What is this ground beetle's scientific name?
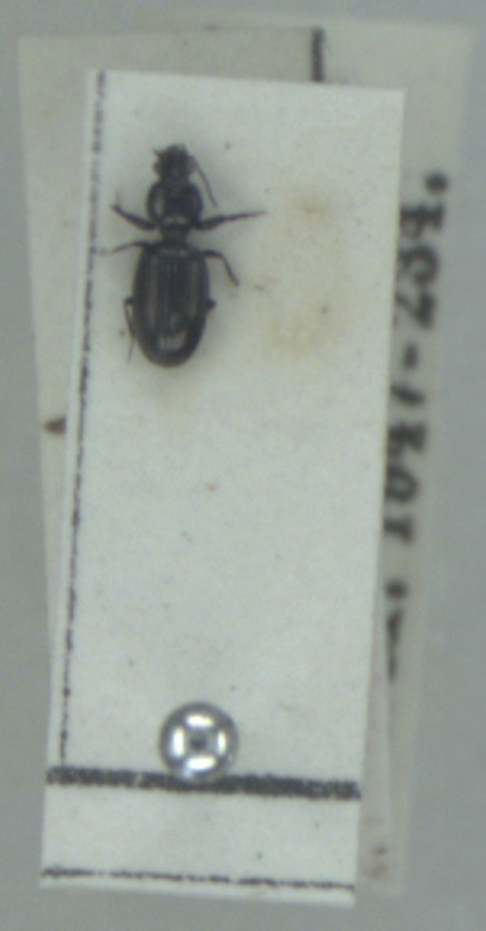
Dyschirius tristis
